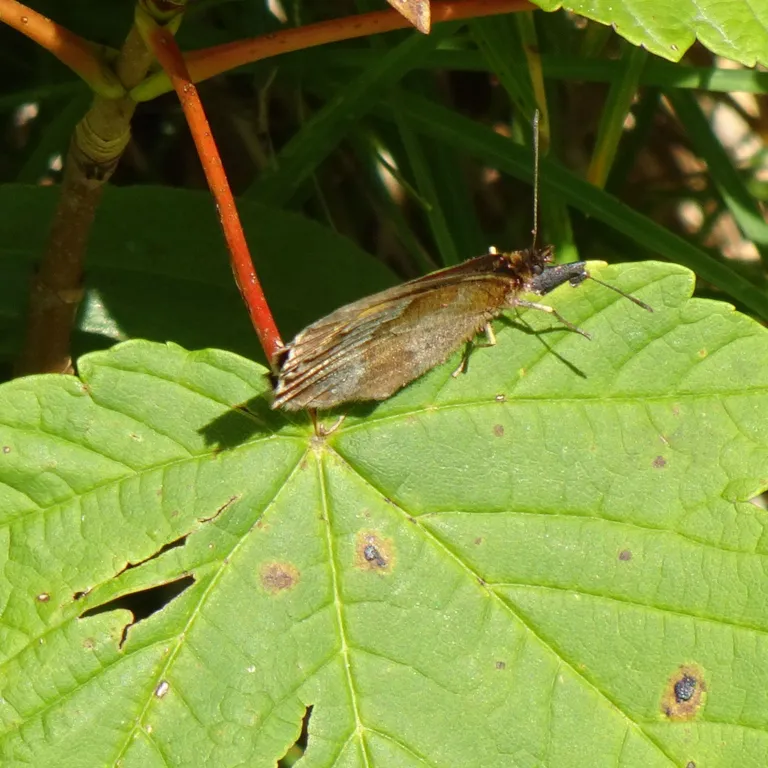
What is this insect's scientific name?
Erebia aethiops
